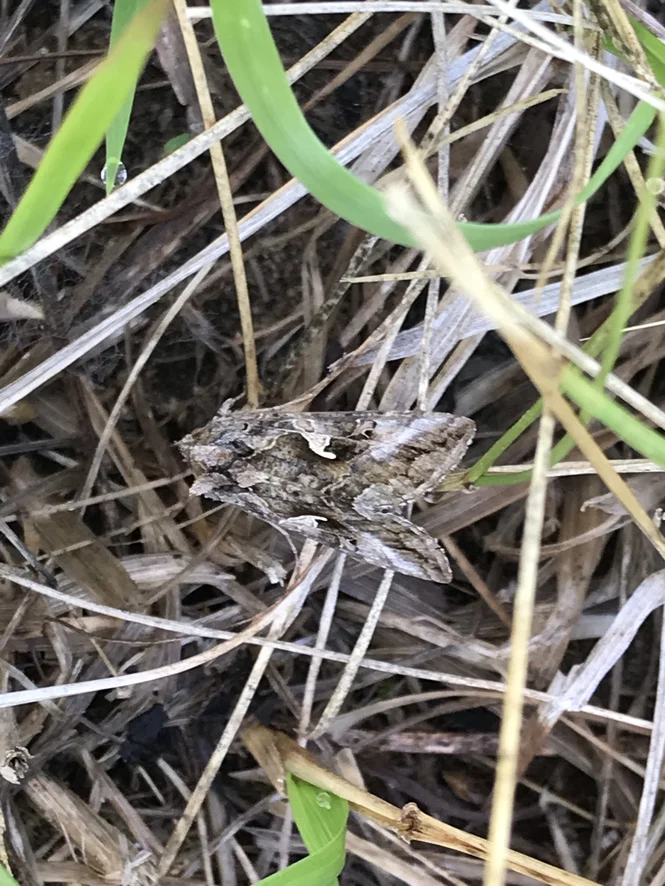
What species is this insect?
Autographa gamma
